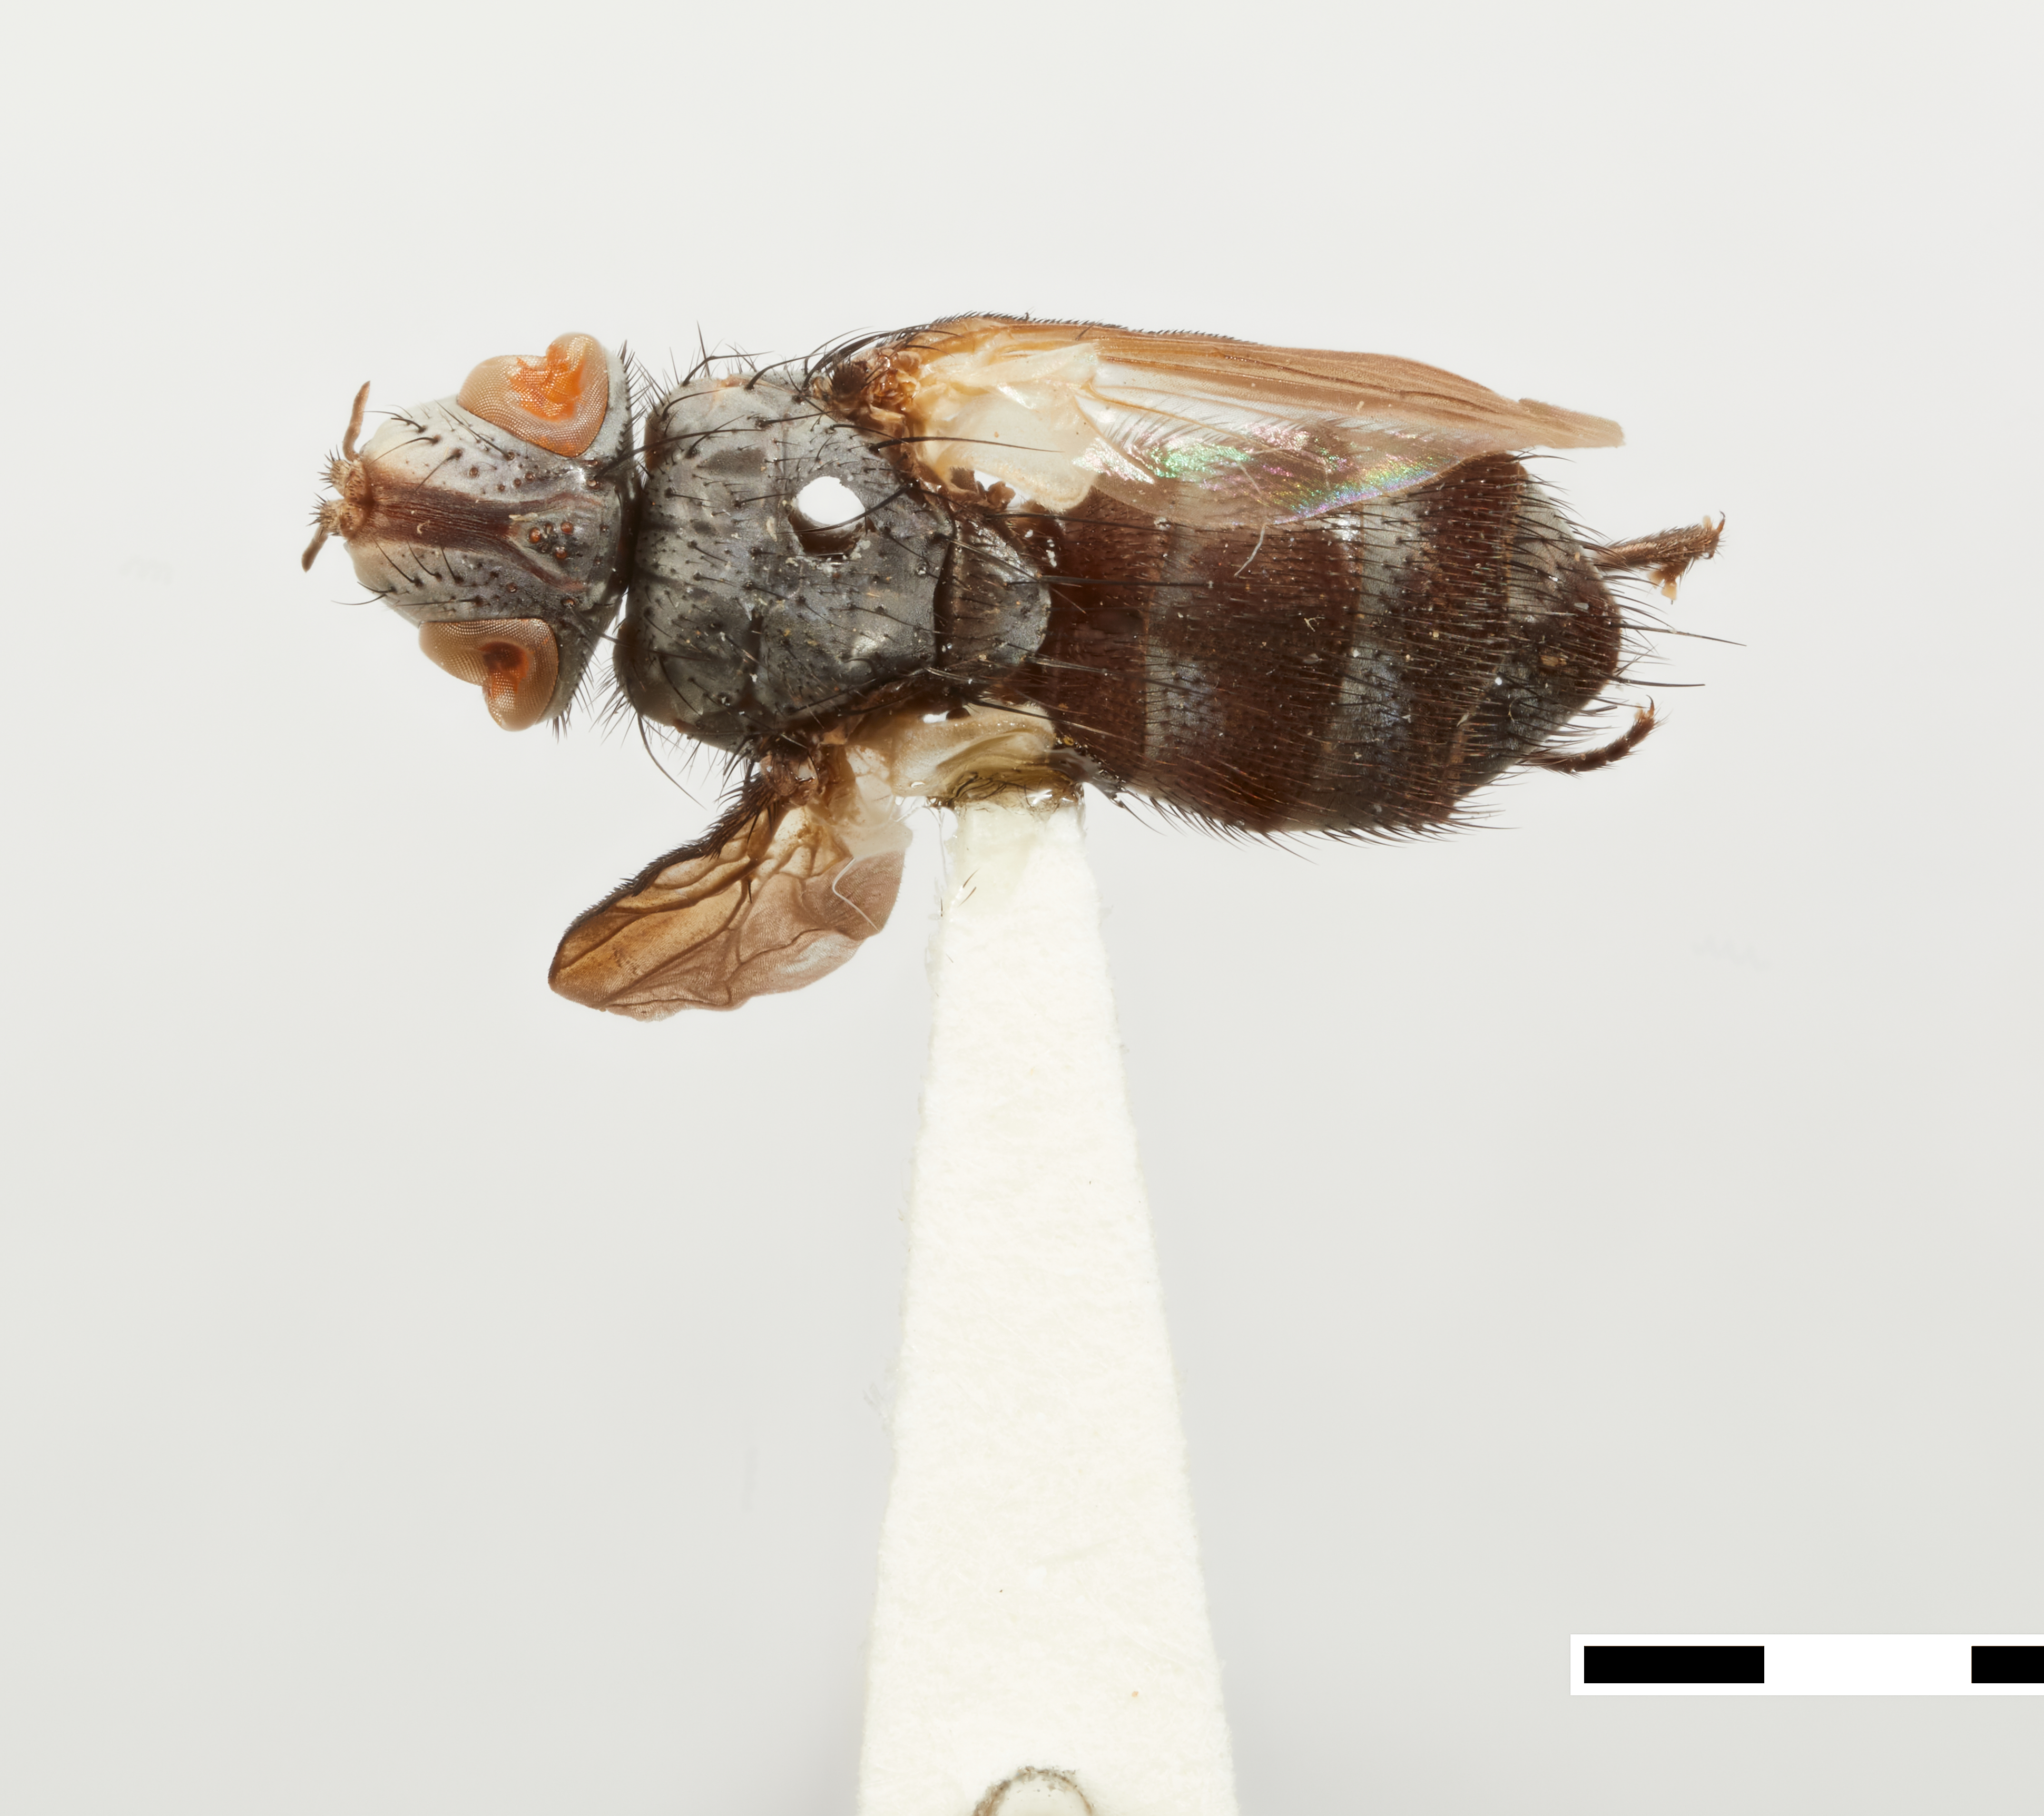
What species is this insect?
Schistochilus aristatum
